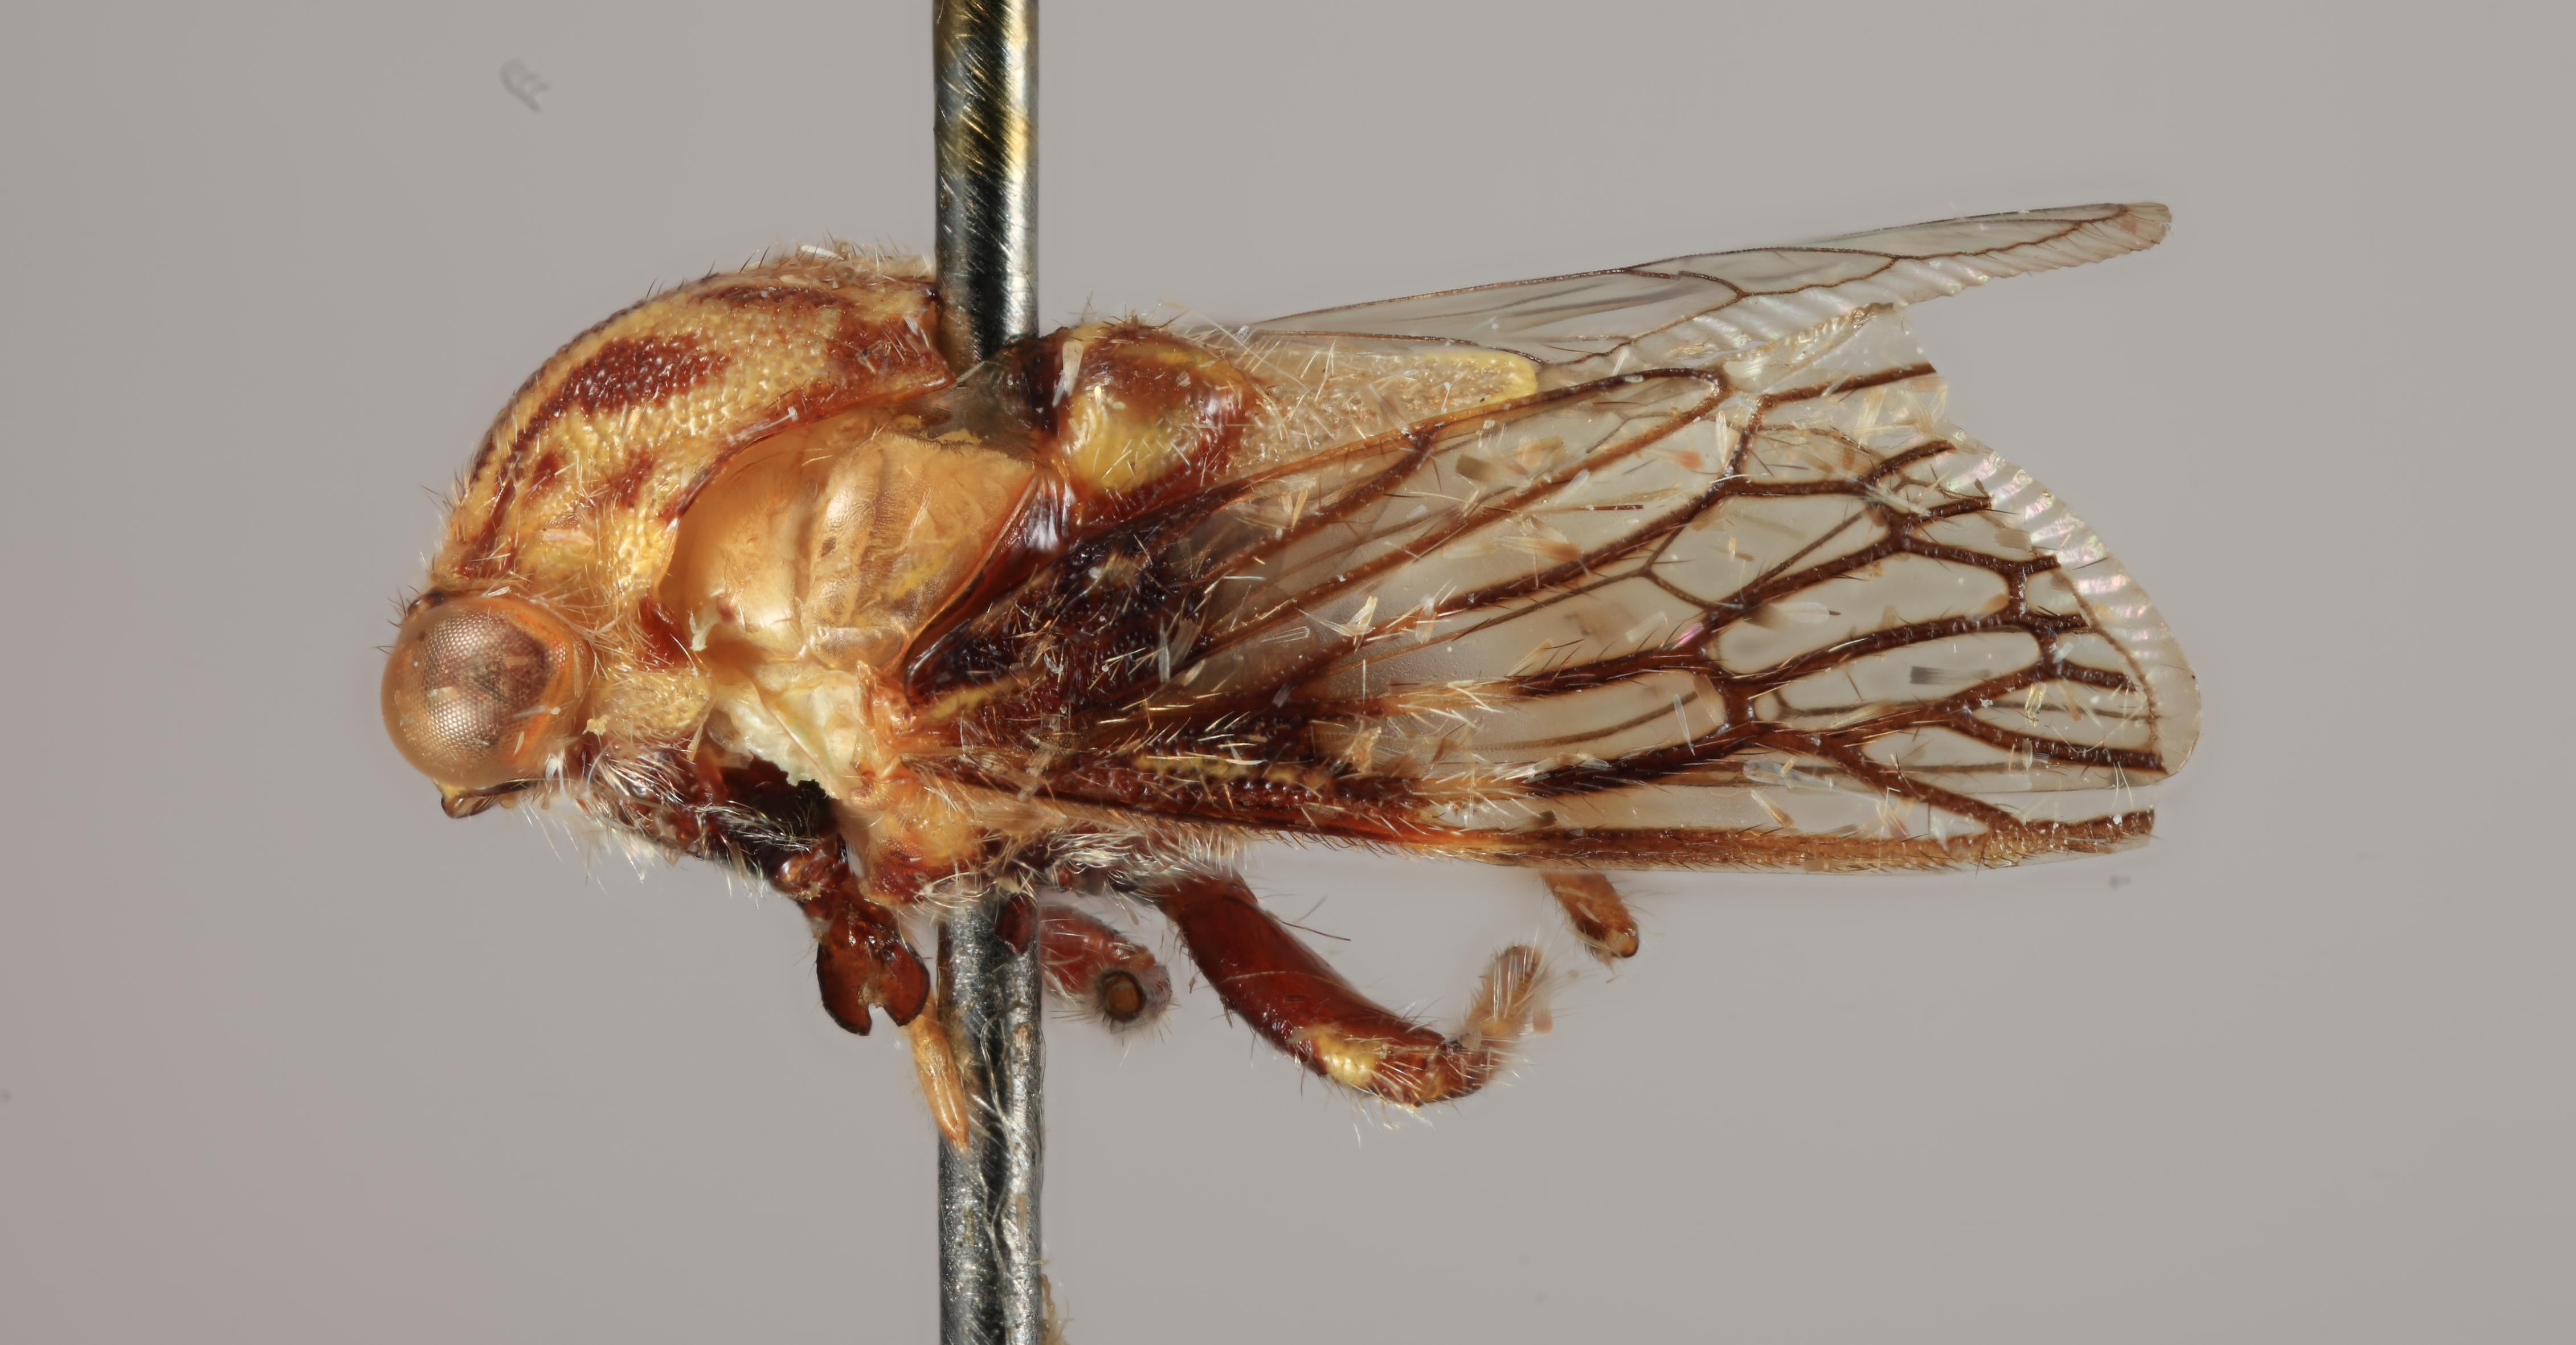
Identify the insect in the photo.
Nicomia nigrifasciata
